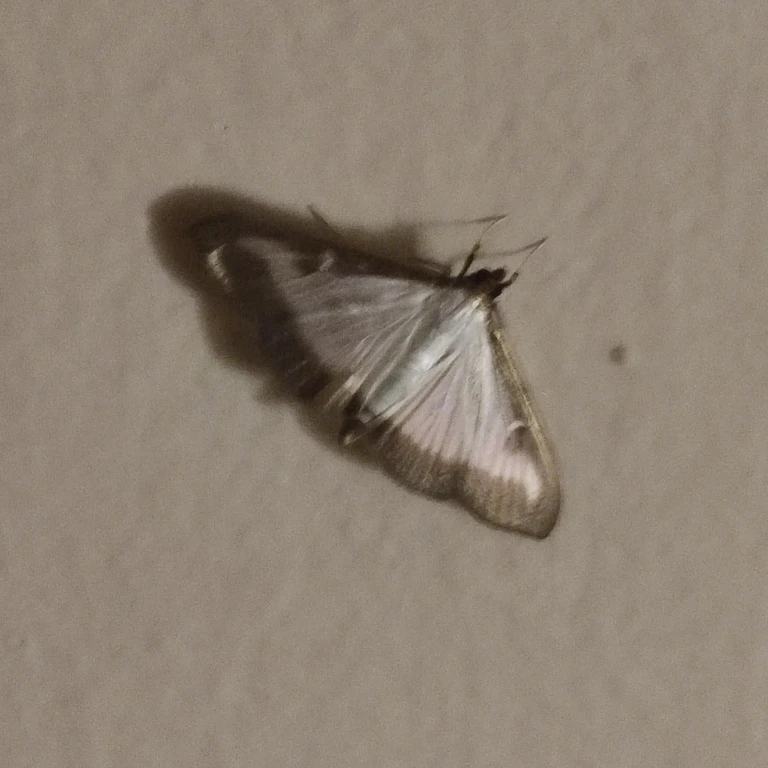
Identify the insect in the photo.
Cydalima perspectalis
